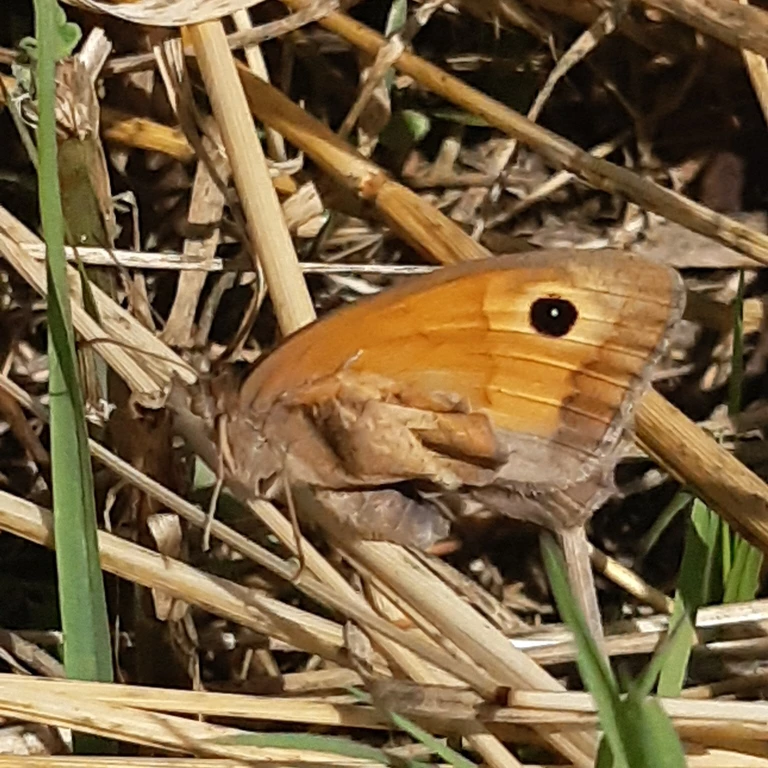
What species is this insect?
Maniola jurtina
